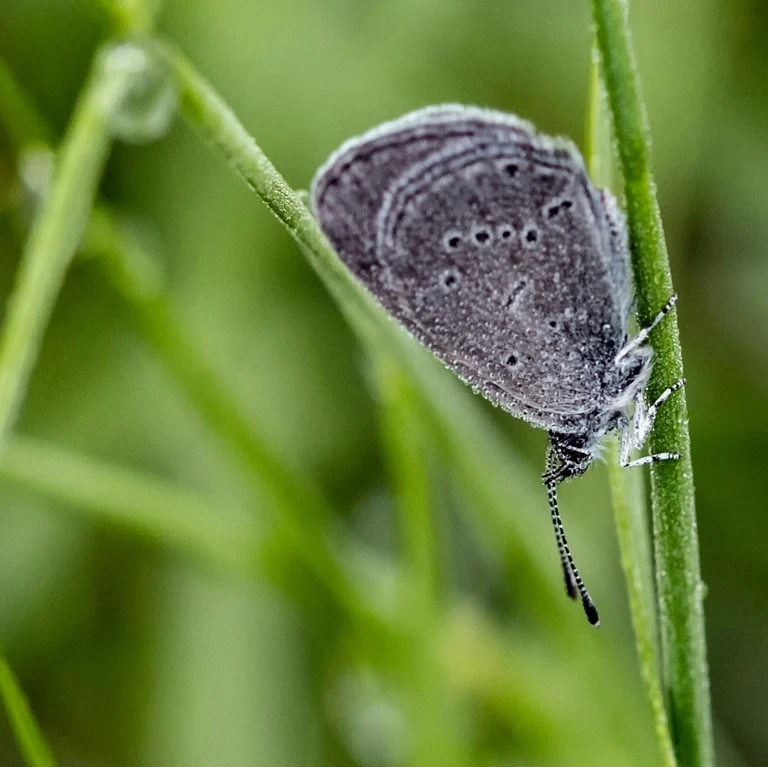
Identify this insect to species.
Cupido minimus
